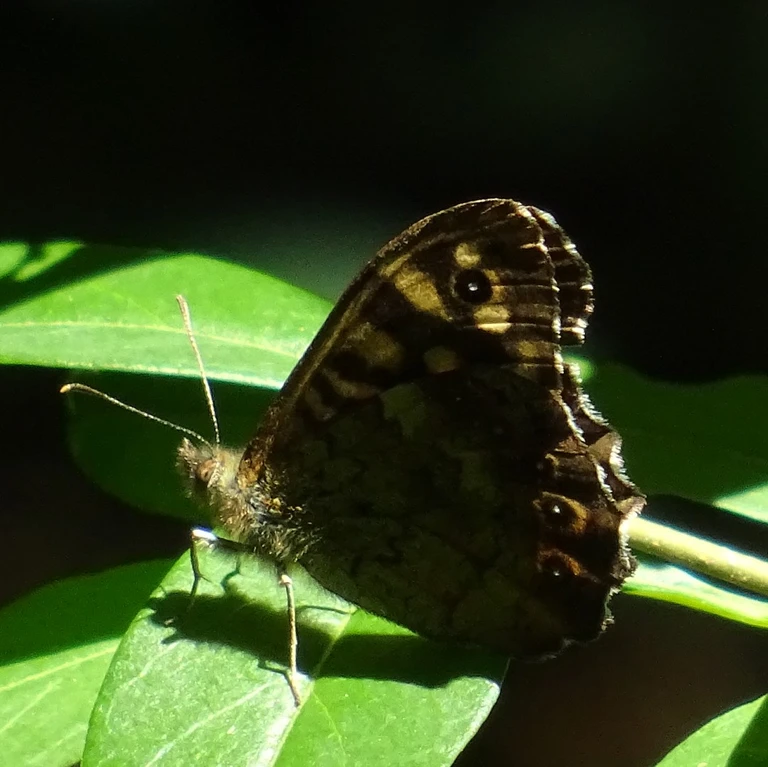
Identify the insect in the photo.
Pararge aegeria
